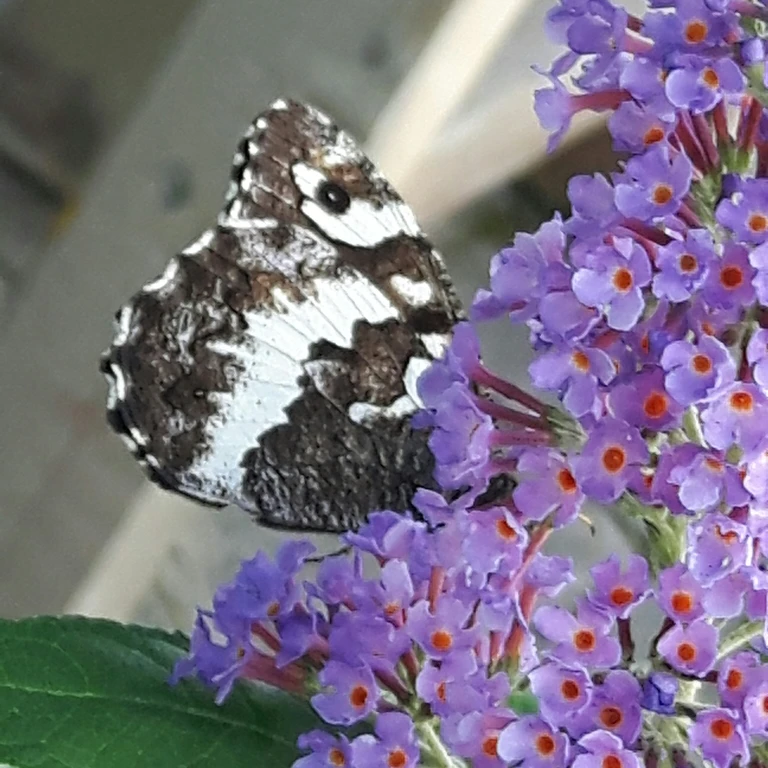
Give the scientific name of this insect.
Brintesia circe
